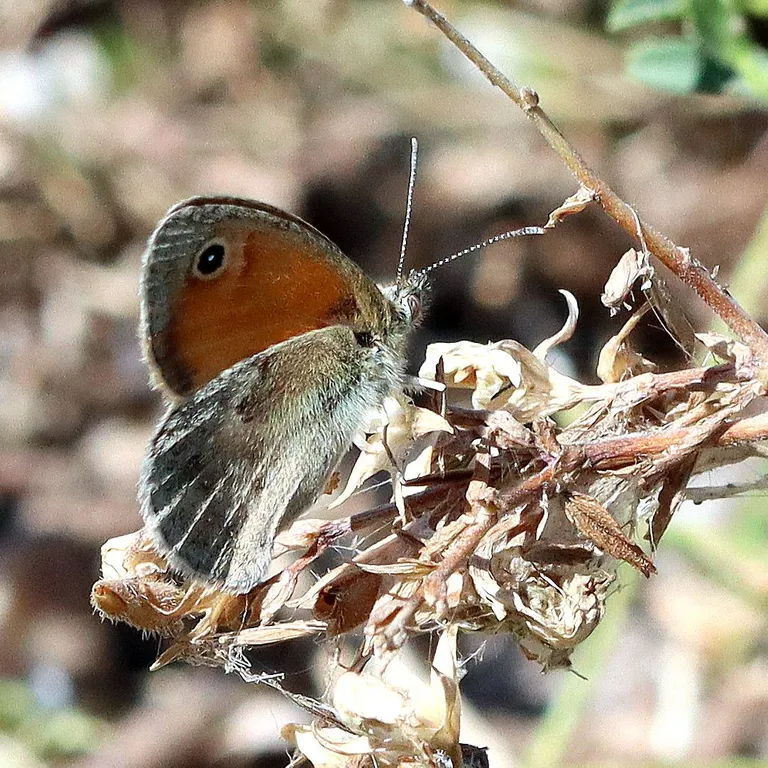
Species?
Coenonympha pamphilus
